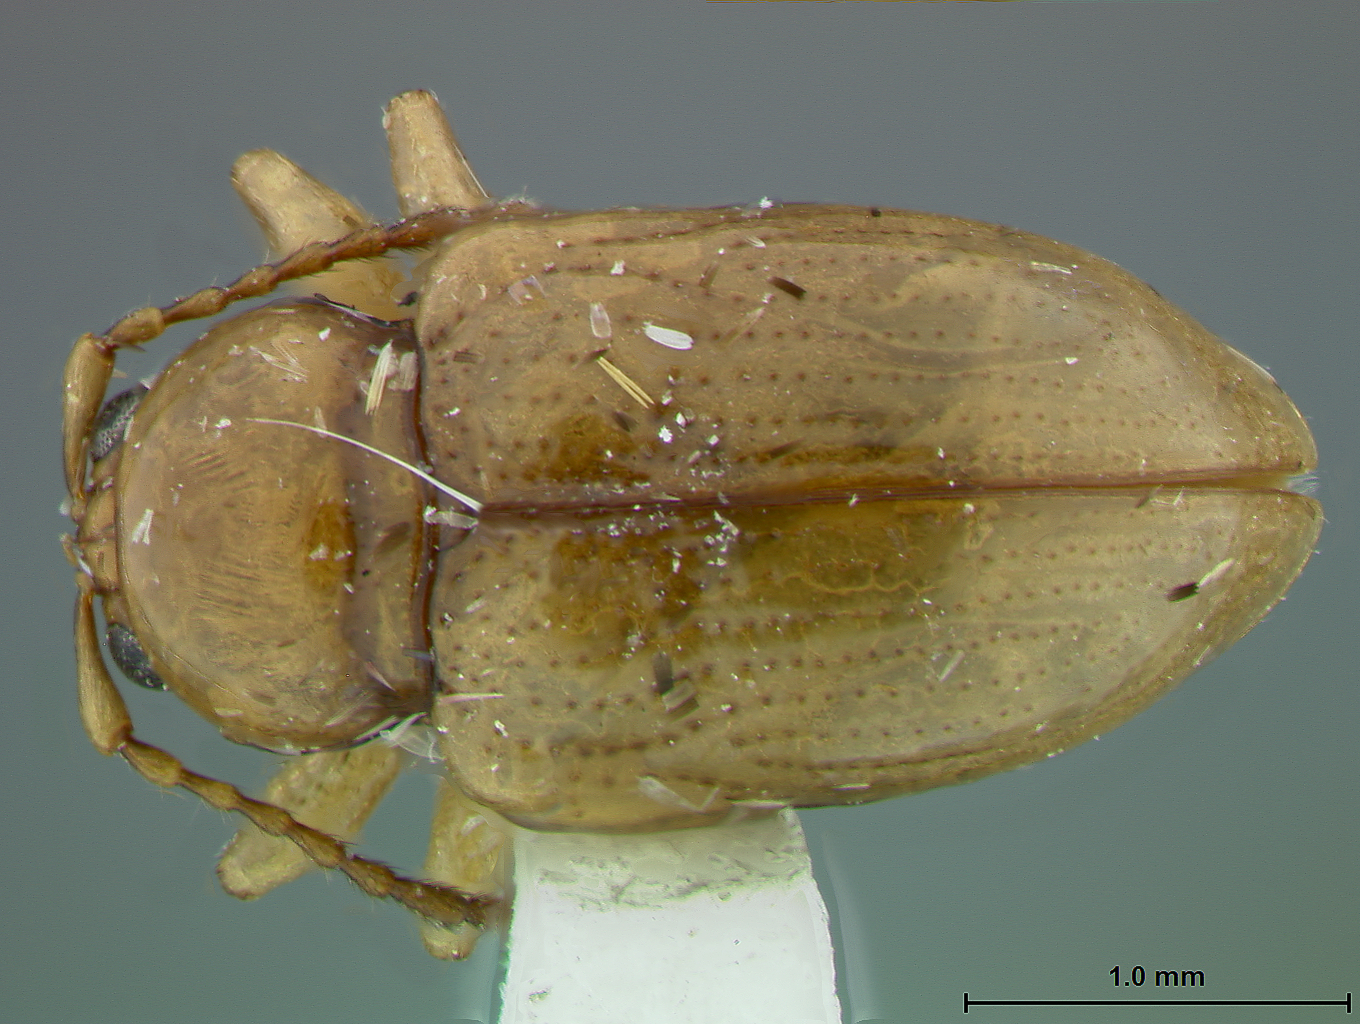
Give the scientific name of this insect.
Exoceras flinti
